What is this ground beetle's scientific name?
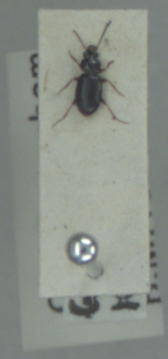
Bembidion obtusum
